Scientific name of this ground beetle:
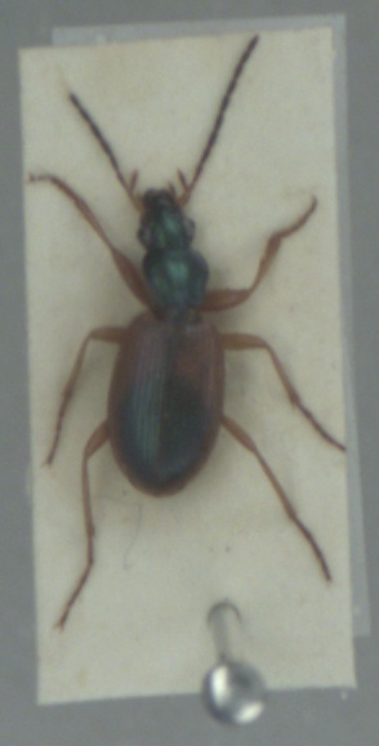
Anchomenus dorsalis
